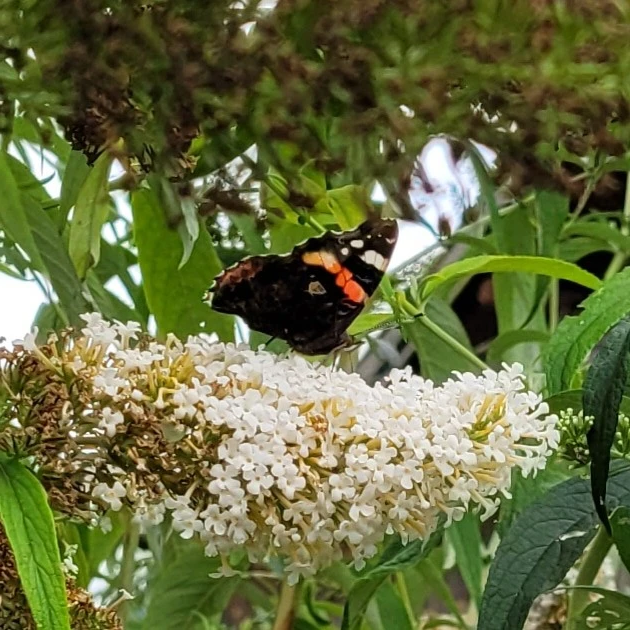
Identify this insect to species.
Vanessa atalanta
